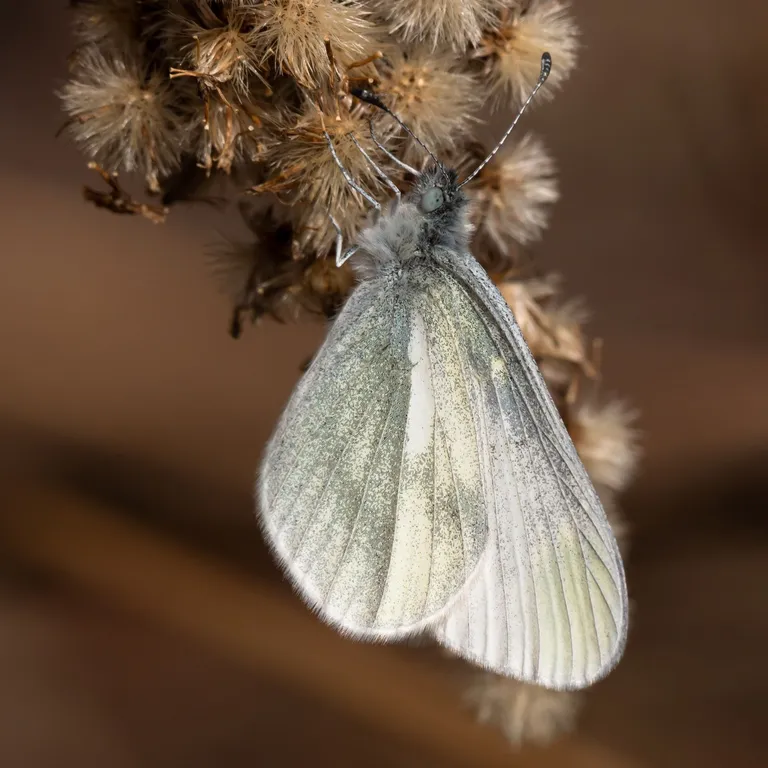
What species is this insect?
Leptidea sinapis/juvernica
